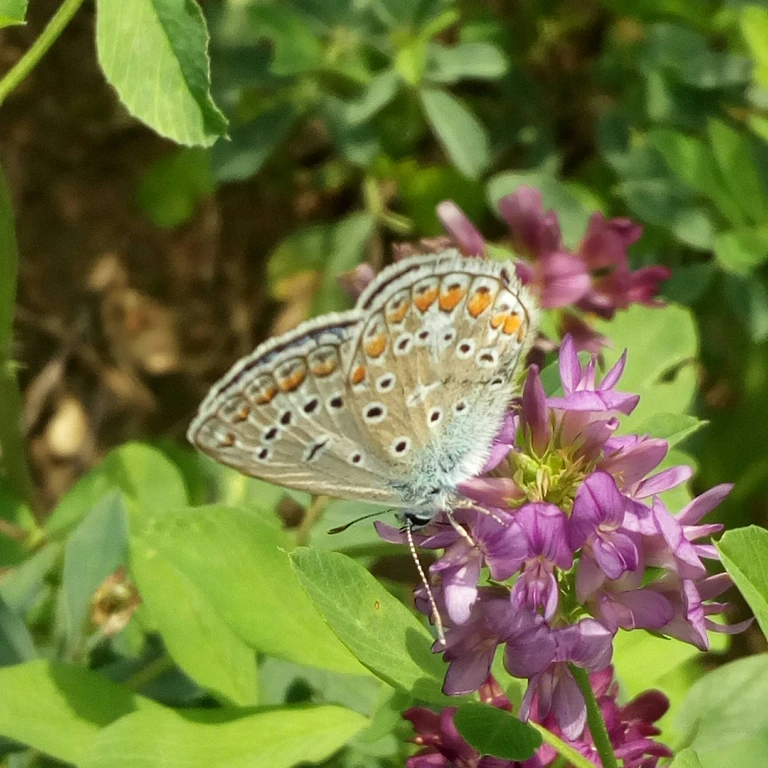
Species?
Polyommatus icarus
